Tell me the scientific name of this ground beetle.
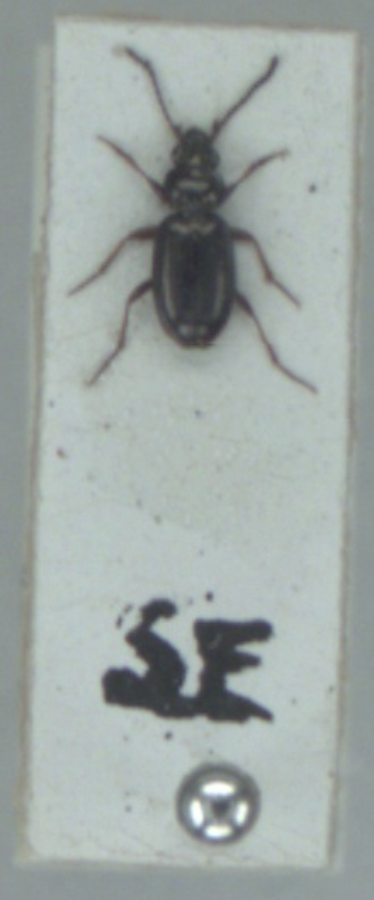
Bembidion lampros
